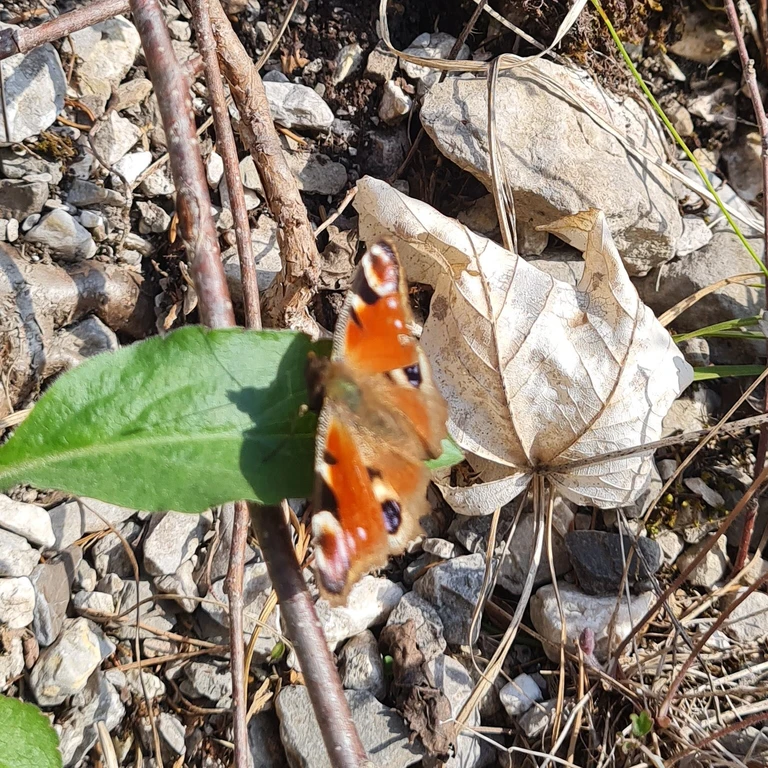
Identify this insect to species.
Aglais io
